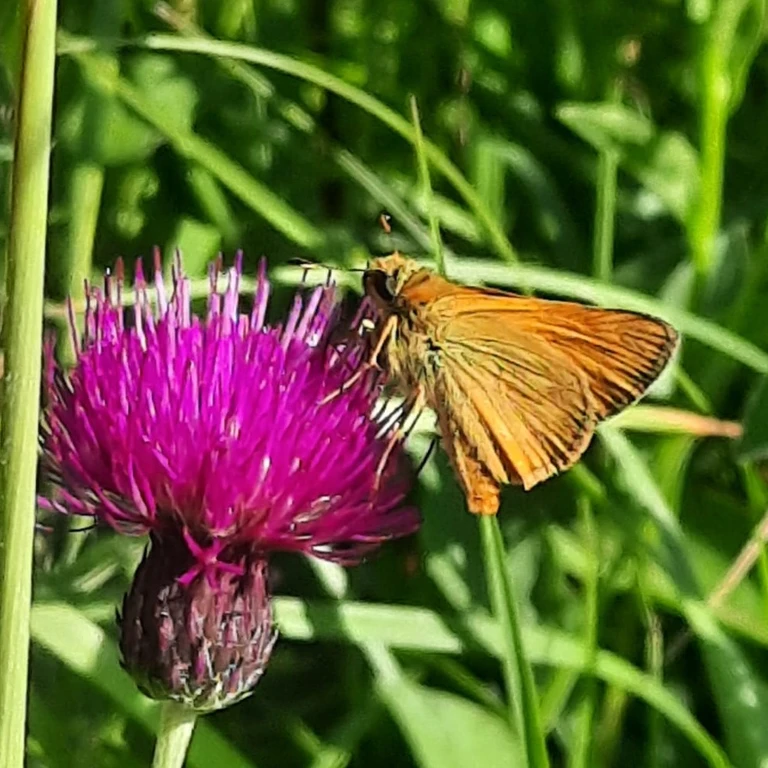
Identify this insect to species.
Ochlodes sylvanus (also Ochlodes venata)
